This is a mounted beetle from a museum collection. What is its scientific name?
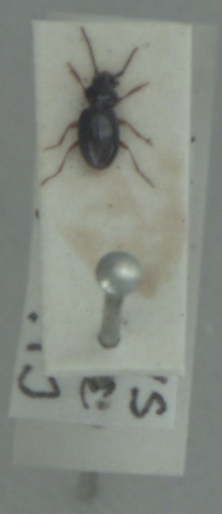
Bembidion mannerheimii
